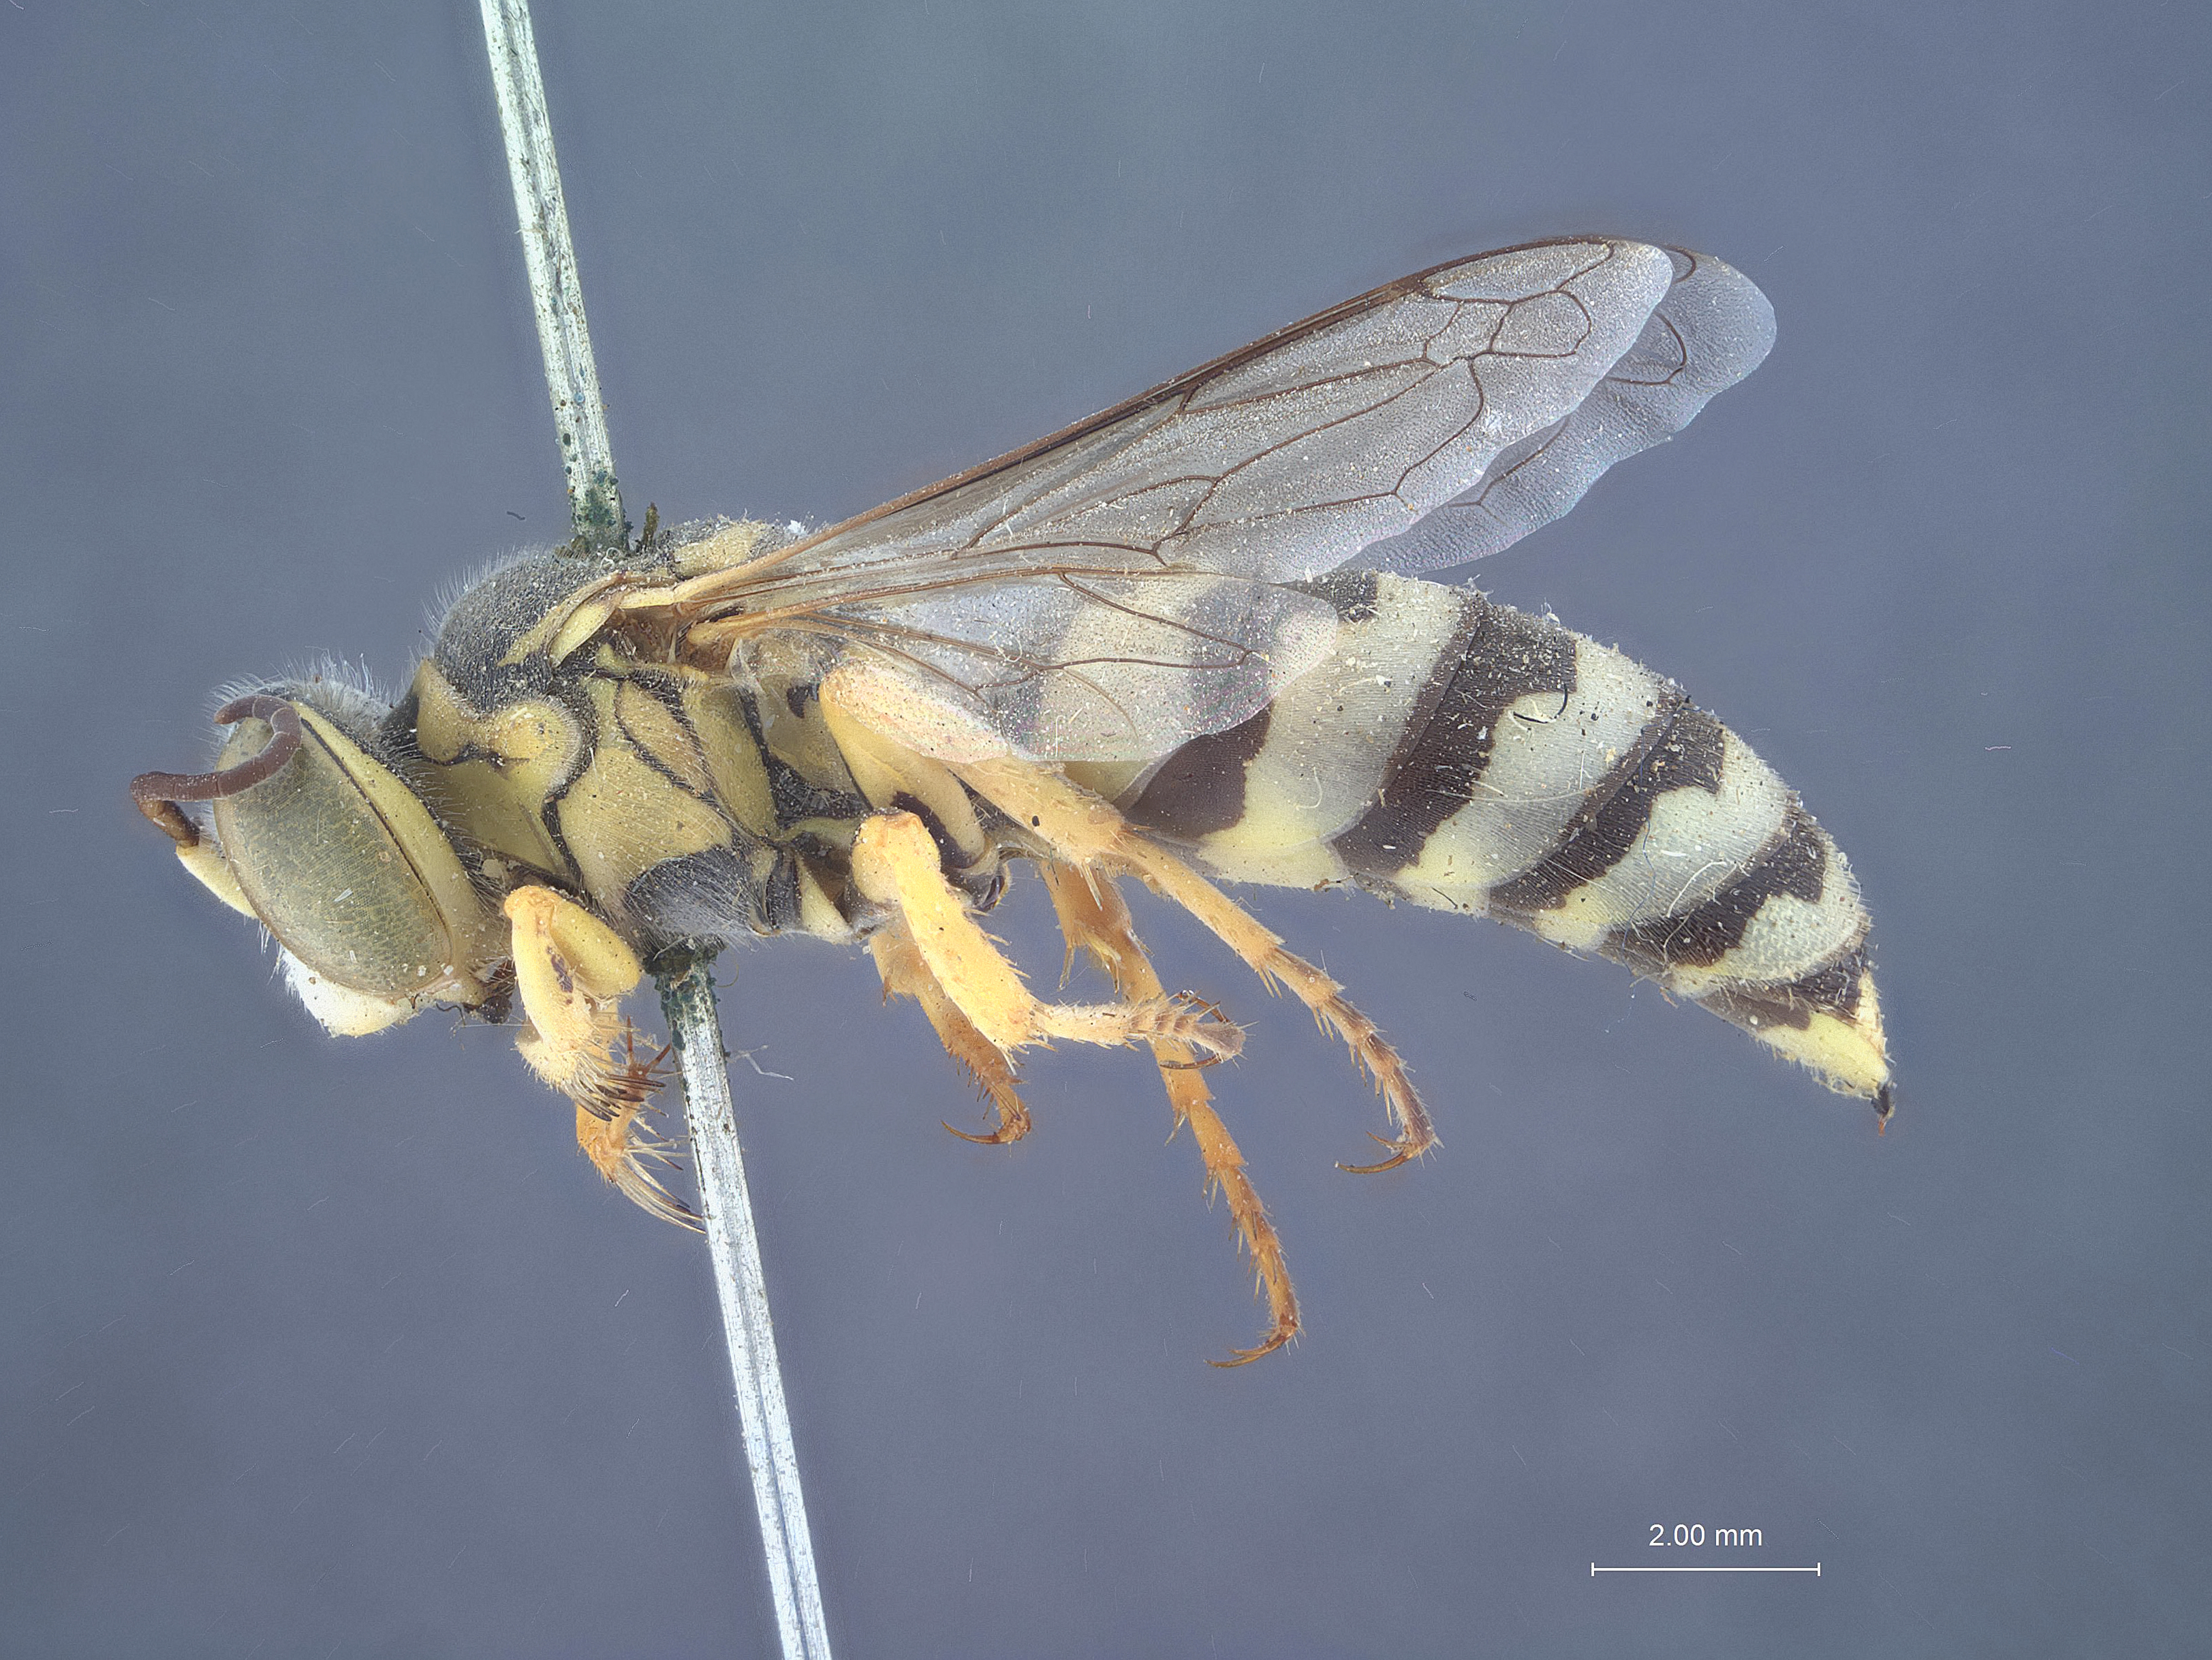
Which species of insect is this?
Stictiella nubilosa
